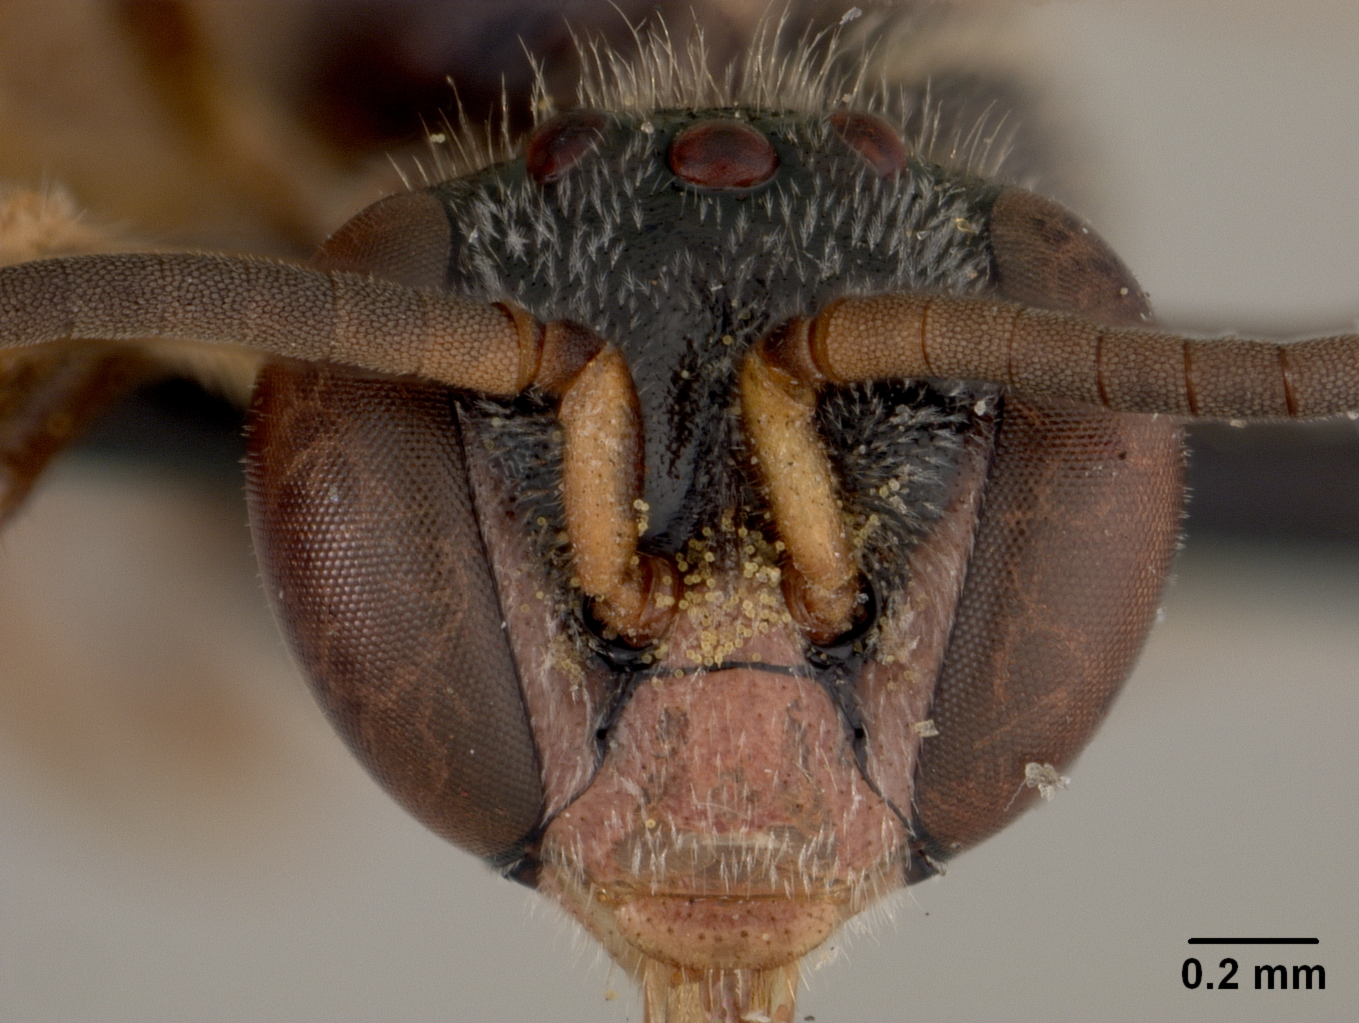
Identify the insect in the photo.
Trigona nitidula
